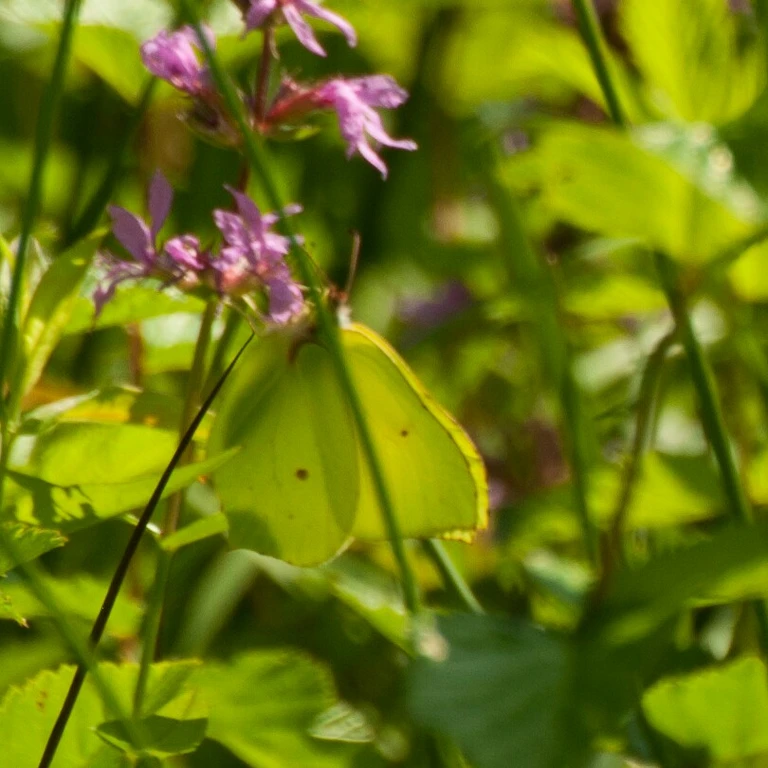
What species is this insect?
Gonepteryx rhamni
